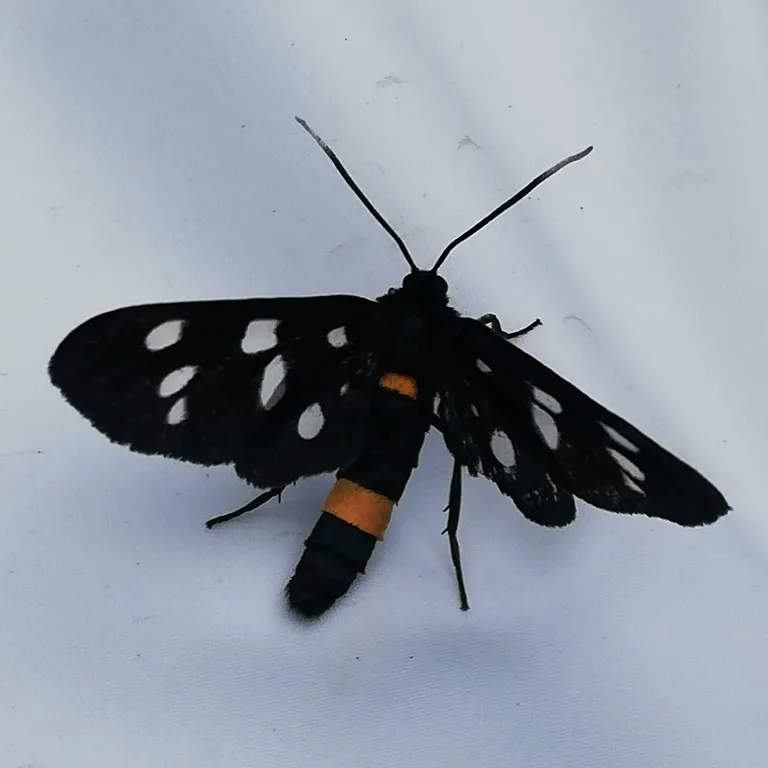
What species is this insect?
Amata phegea
